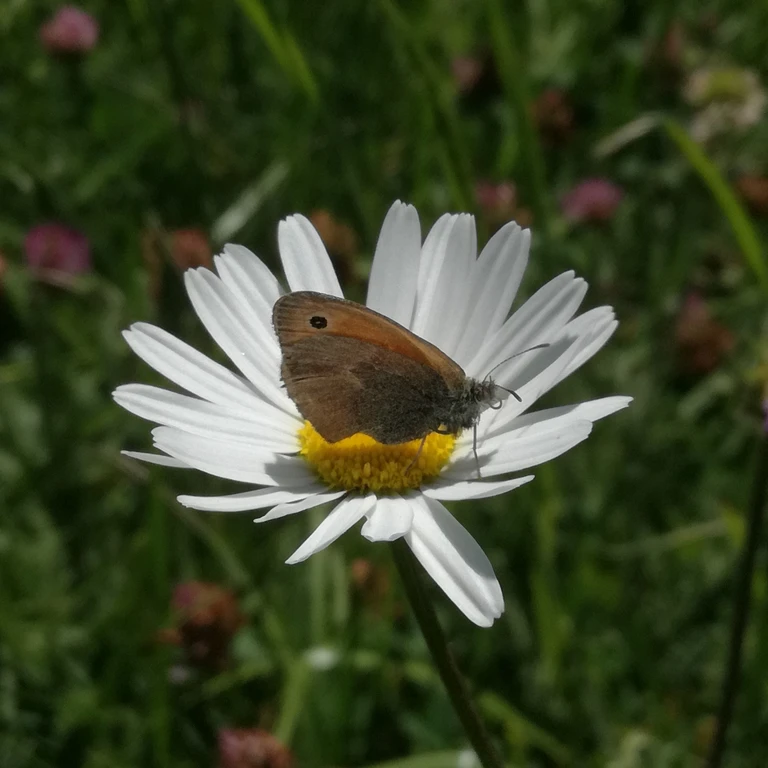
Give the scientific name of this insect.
Coenonympha pamphilus
